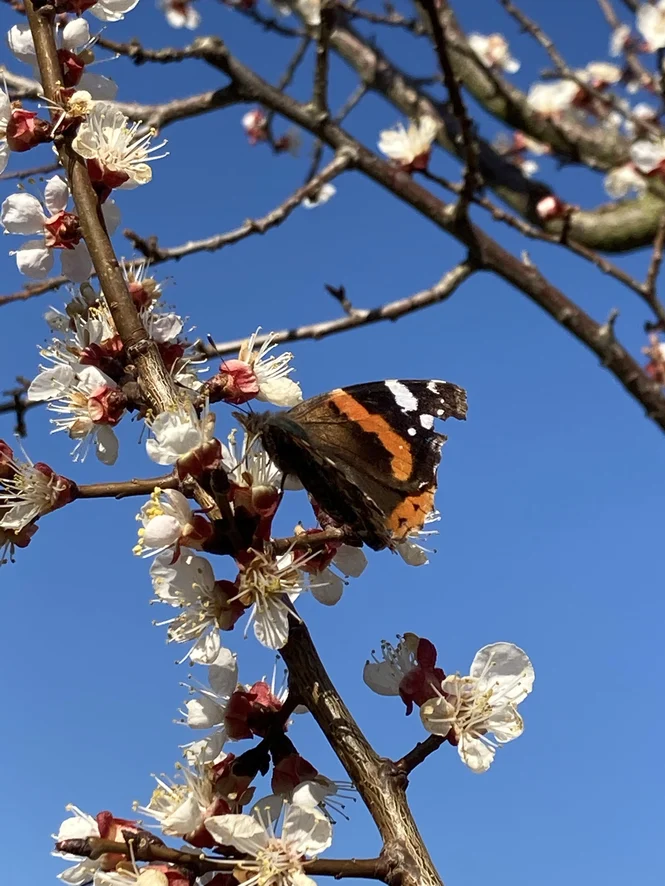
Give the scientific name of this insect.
Vanessa atalanta
